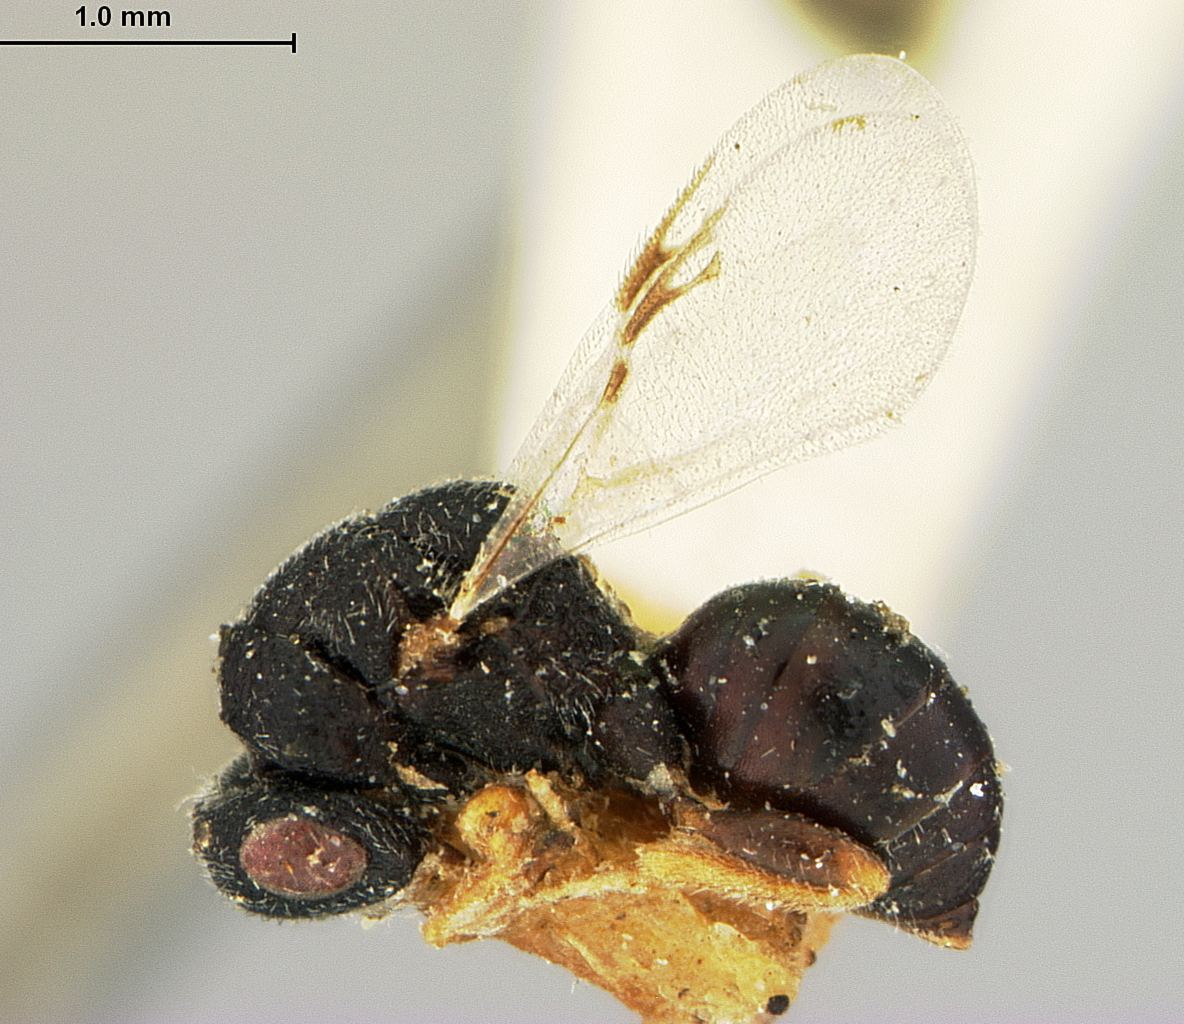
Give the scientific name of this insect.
Eurytoma sculpta
